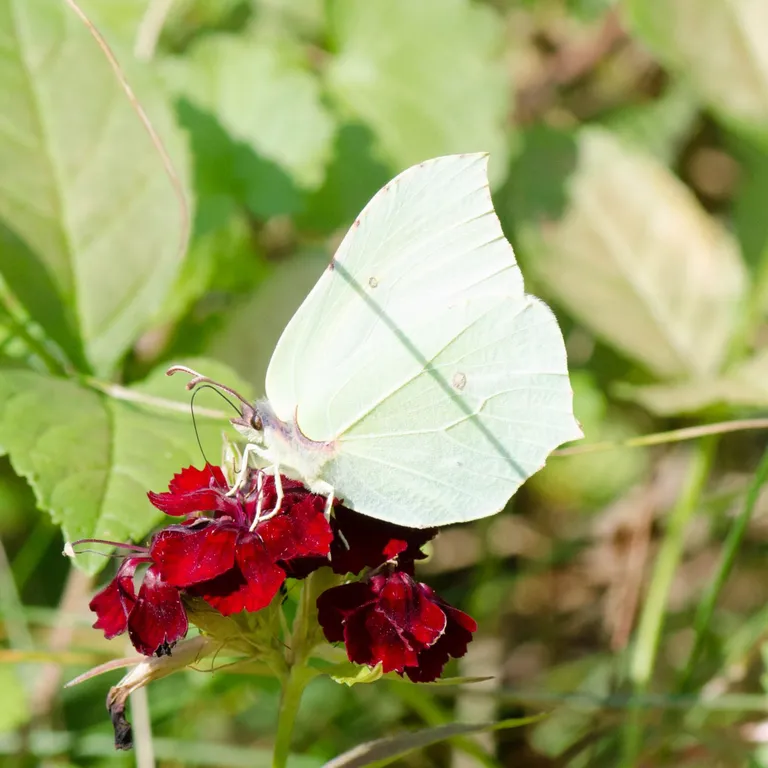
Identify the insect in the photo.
Gonepteryx rhamni
